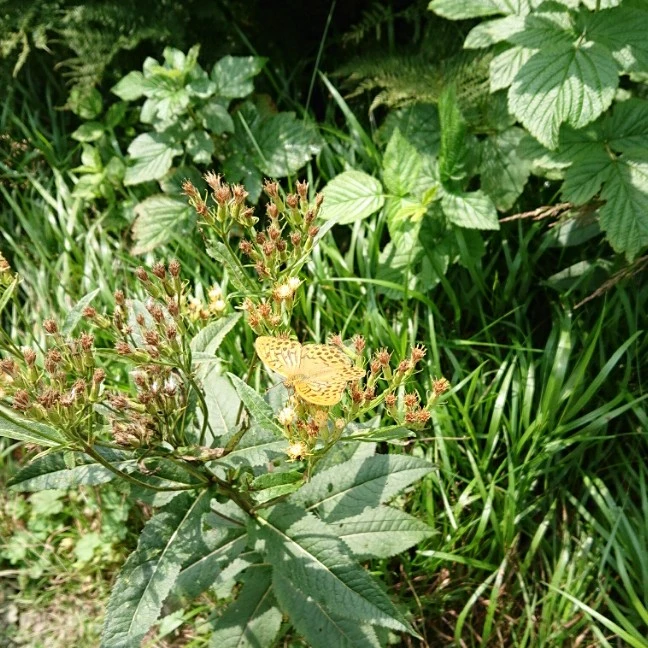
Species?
Argynnis paphia
